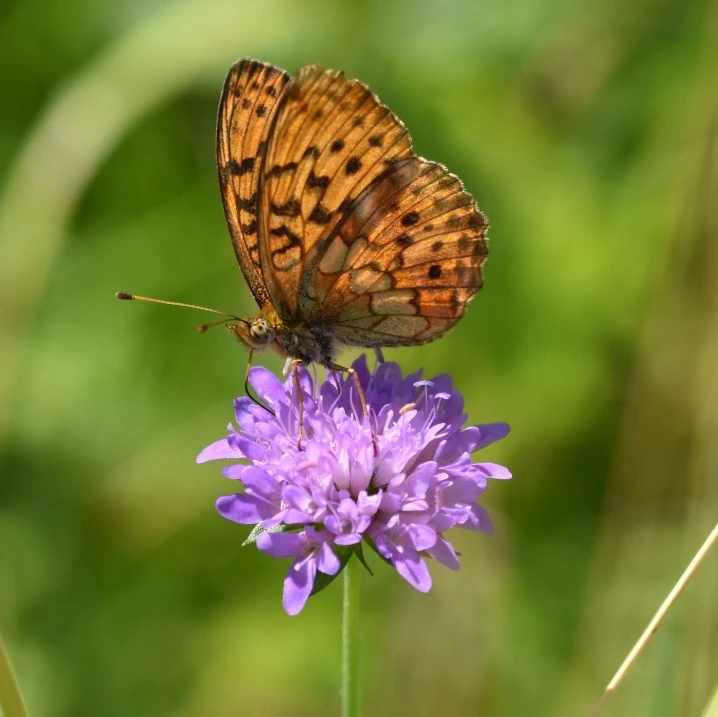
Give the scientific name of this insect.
Brenthis daphne
